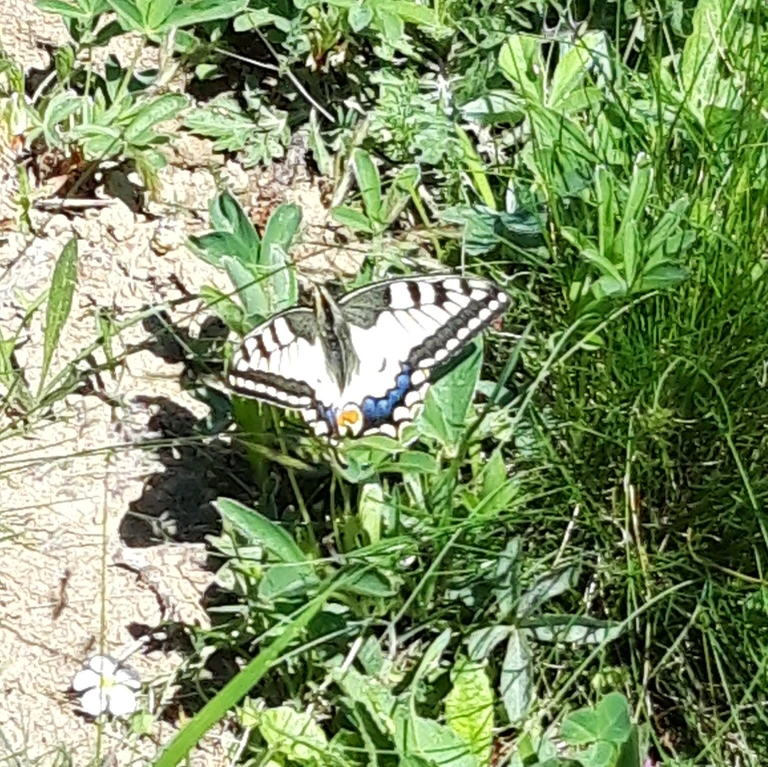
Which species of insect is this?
Papilio machaon
